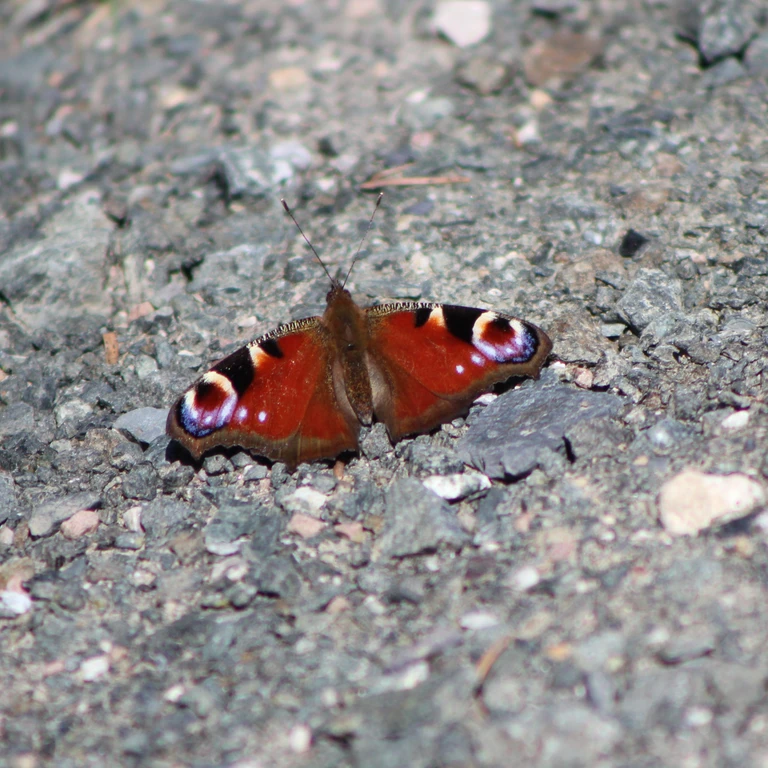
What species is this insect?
Aglais io
